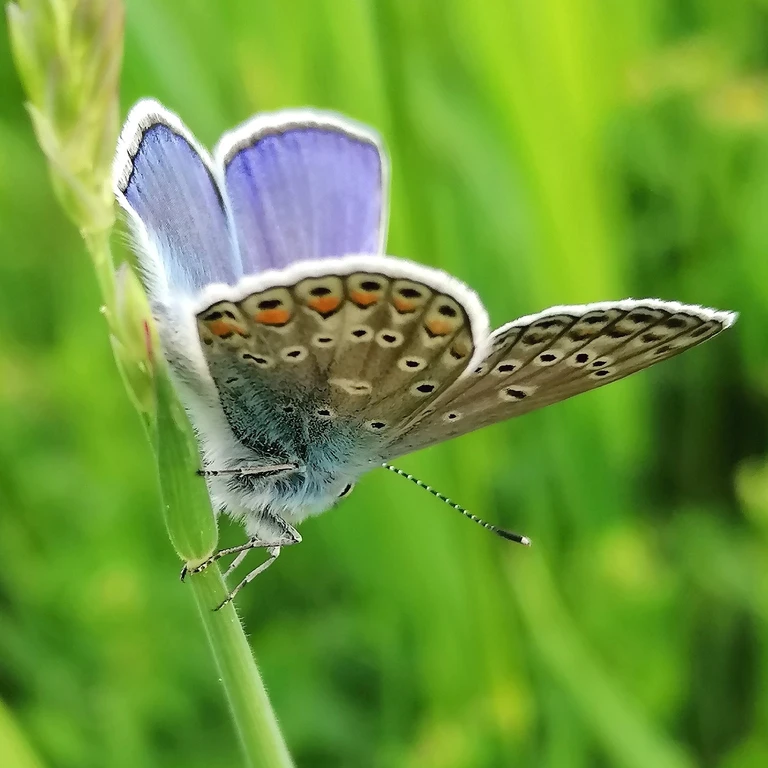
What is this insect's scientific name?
Polyommatus icarus
